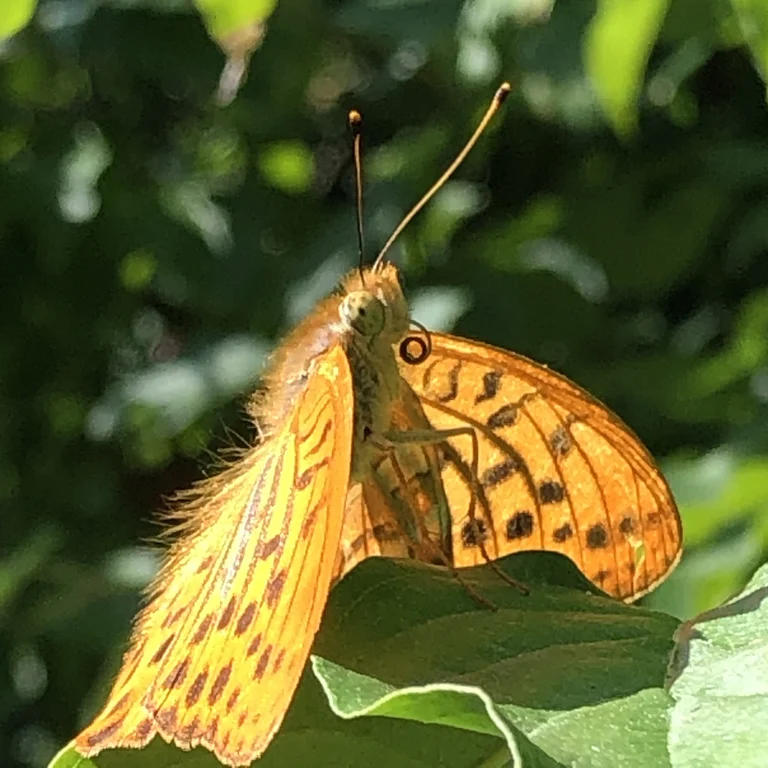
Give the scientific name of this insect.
Argynnis paphia
